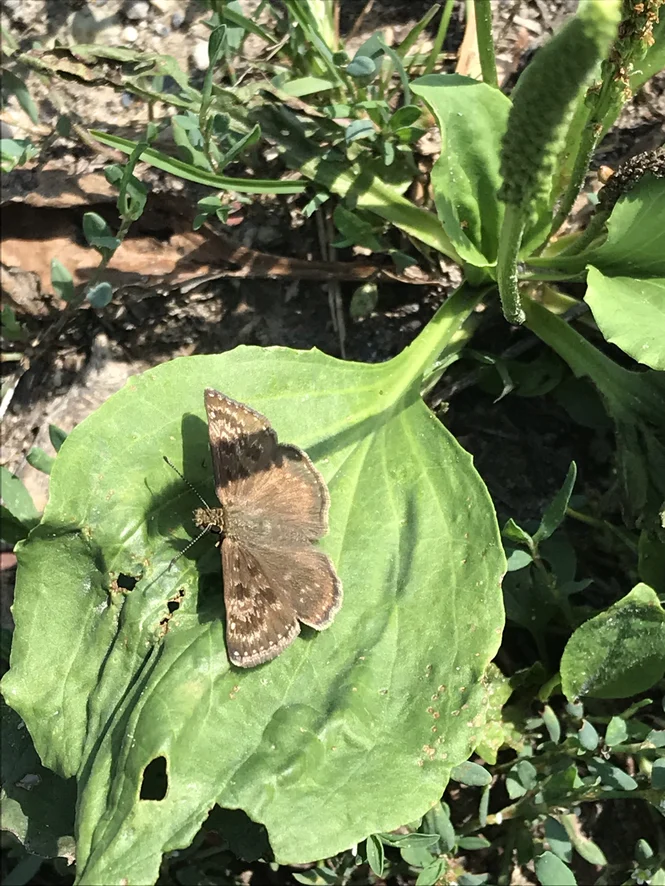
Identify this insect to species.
Erynnis tages
